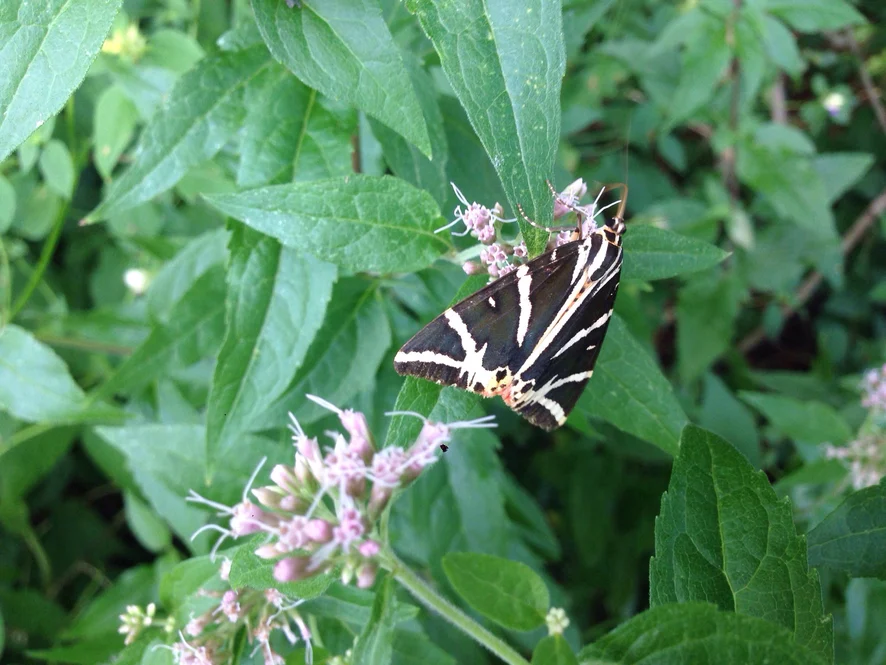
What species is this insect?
Euplagia quadripunctaria
